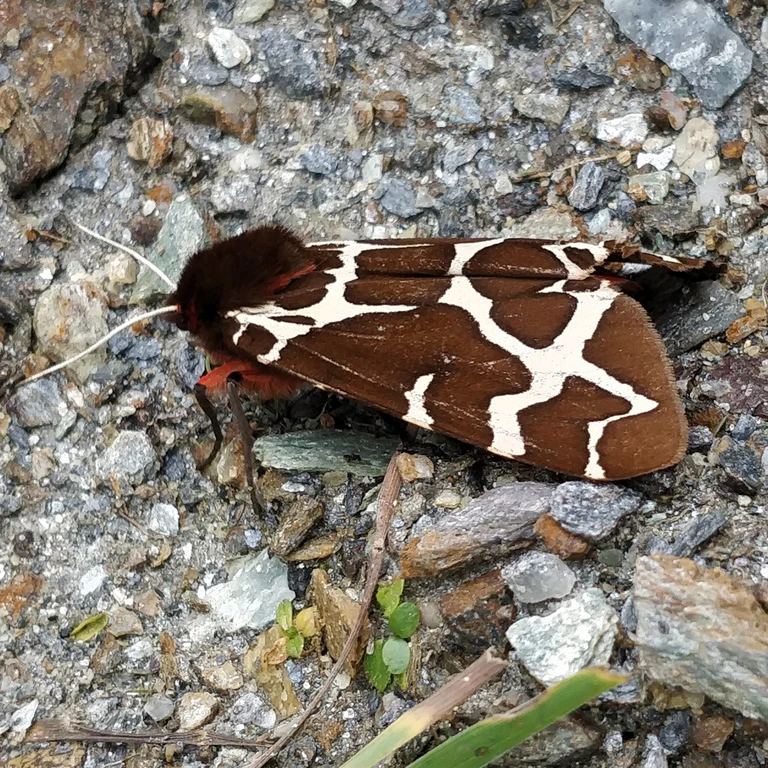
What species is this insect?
Arctia caja
